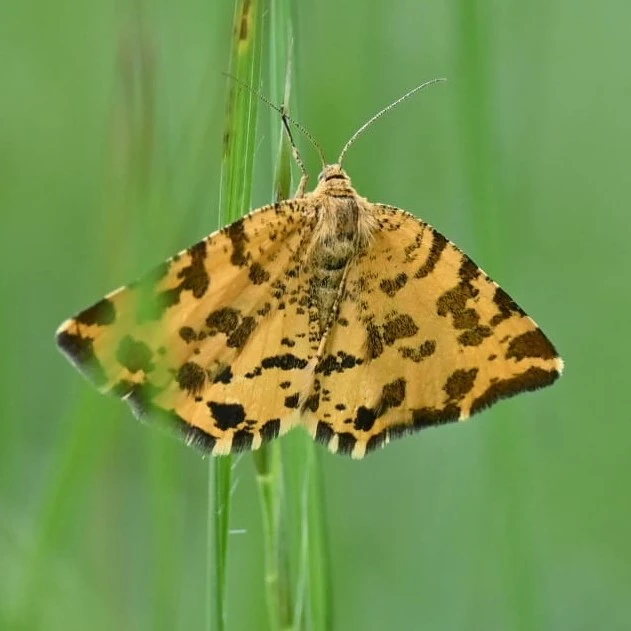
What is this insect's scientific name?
Pseudopanthera macularia
